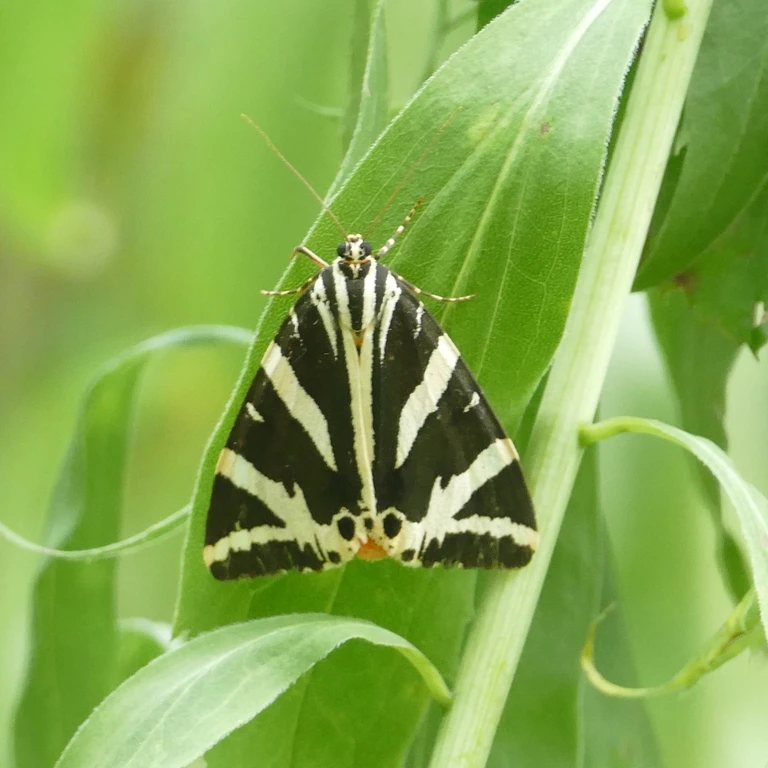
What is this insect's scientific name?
Euplagia quadripunctaria
